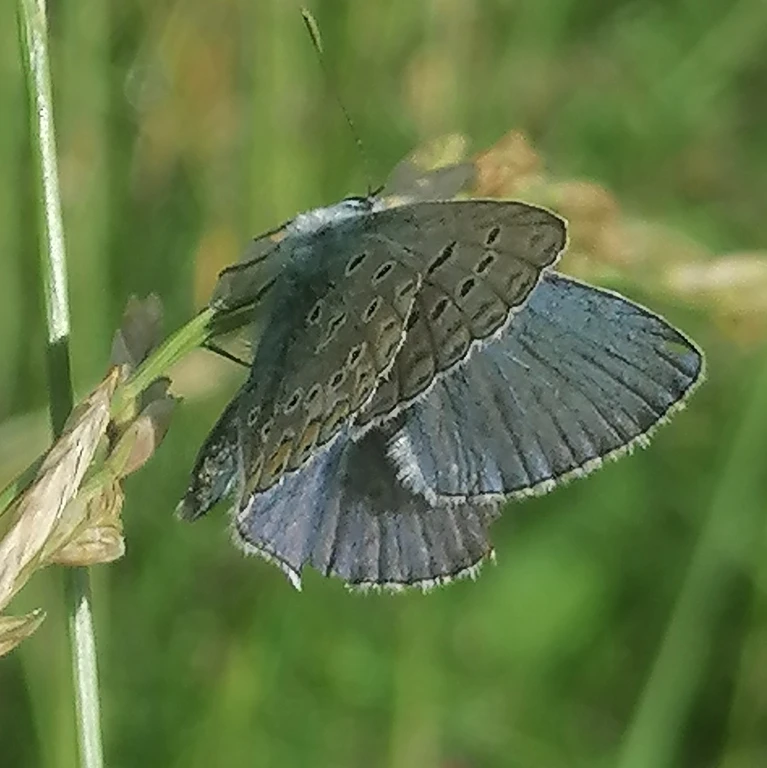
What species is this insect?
Polyommatus icarus
